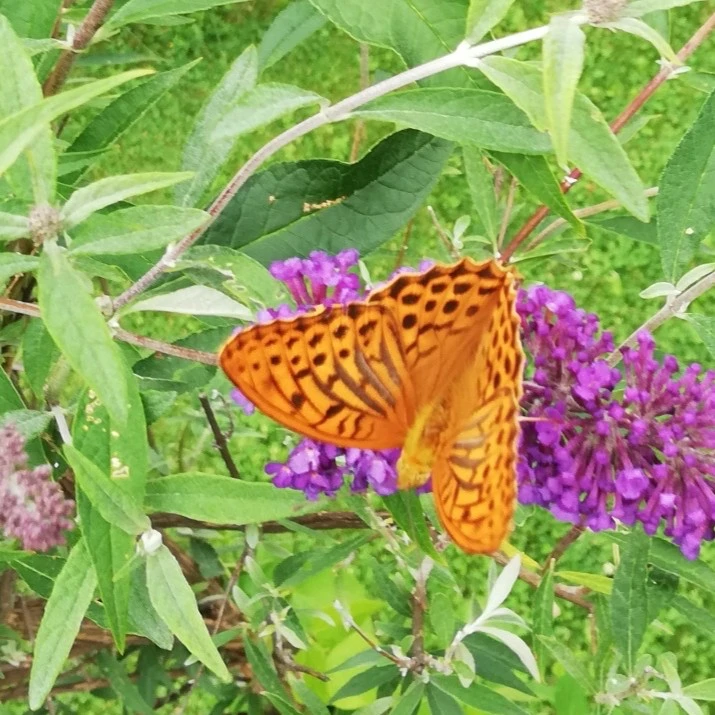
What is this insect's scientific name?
Argynnis paphia
